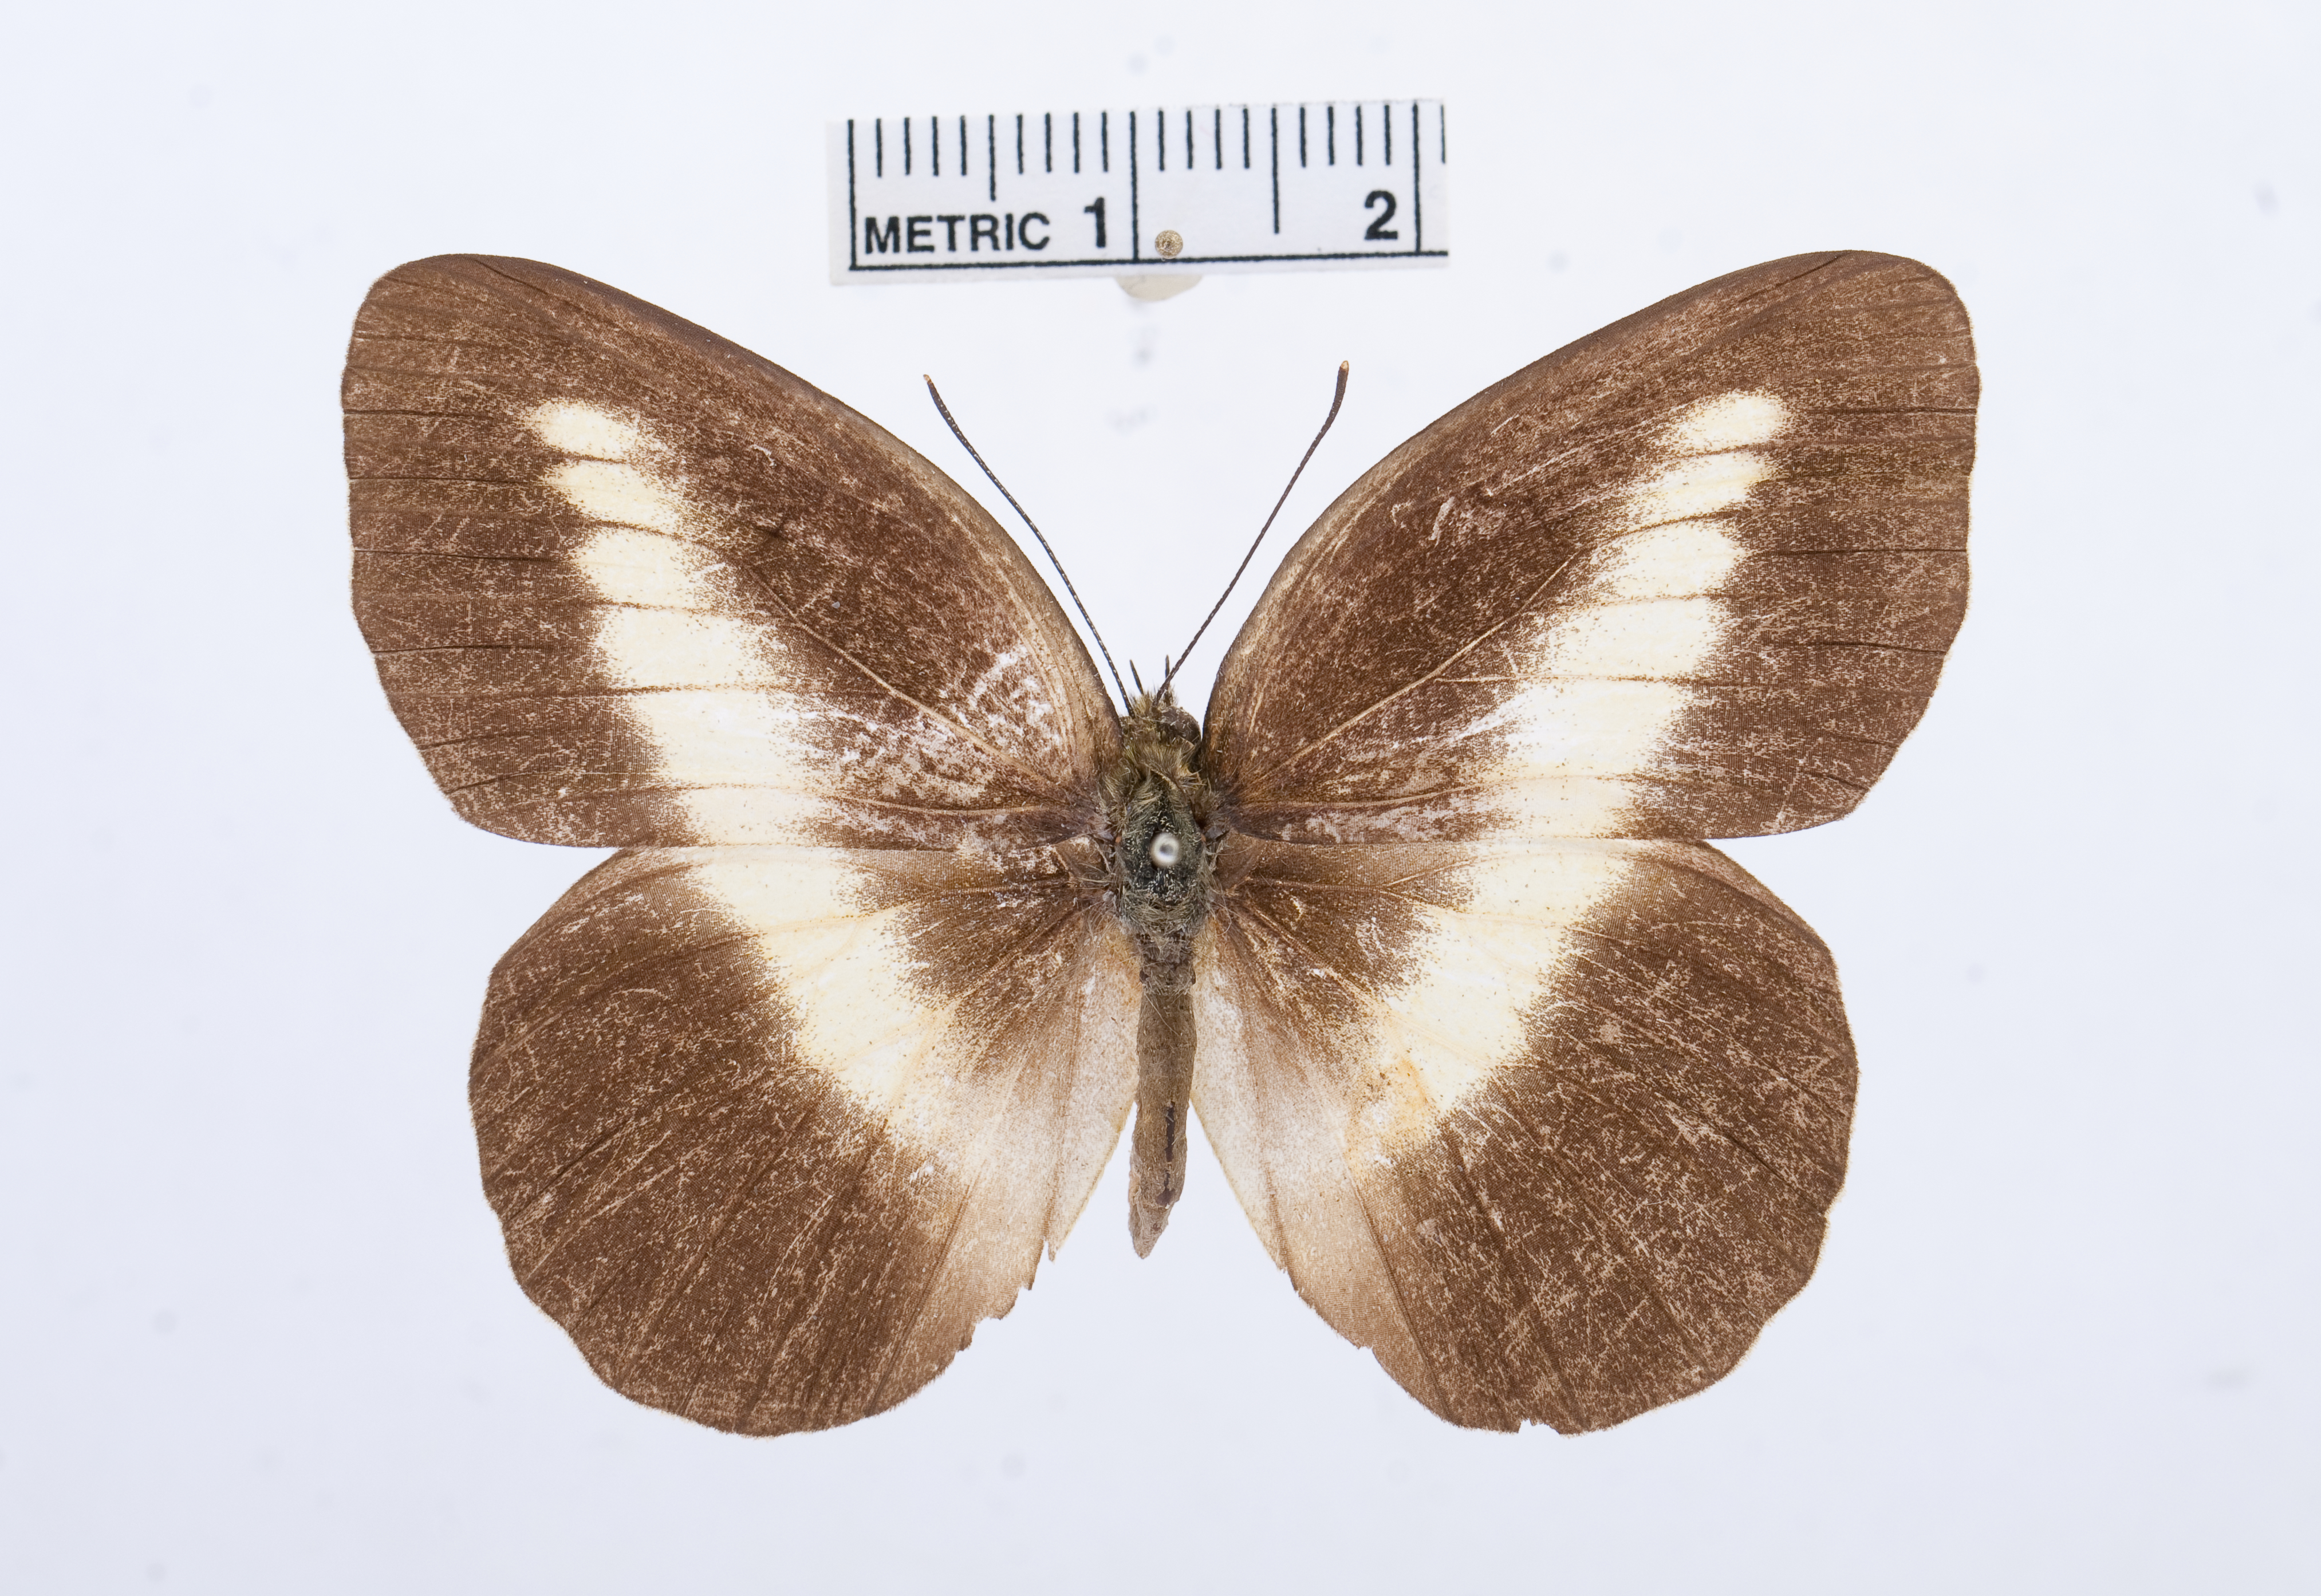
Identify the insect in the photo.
Appias ithome
